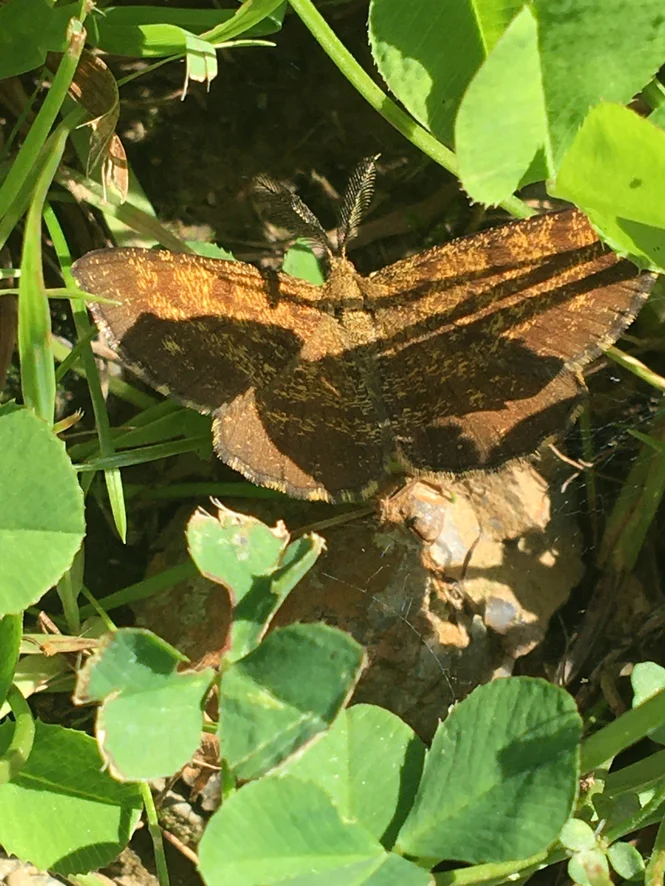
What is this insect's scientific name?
Ematurga atomaria
